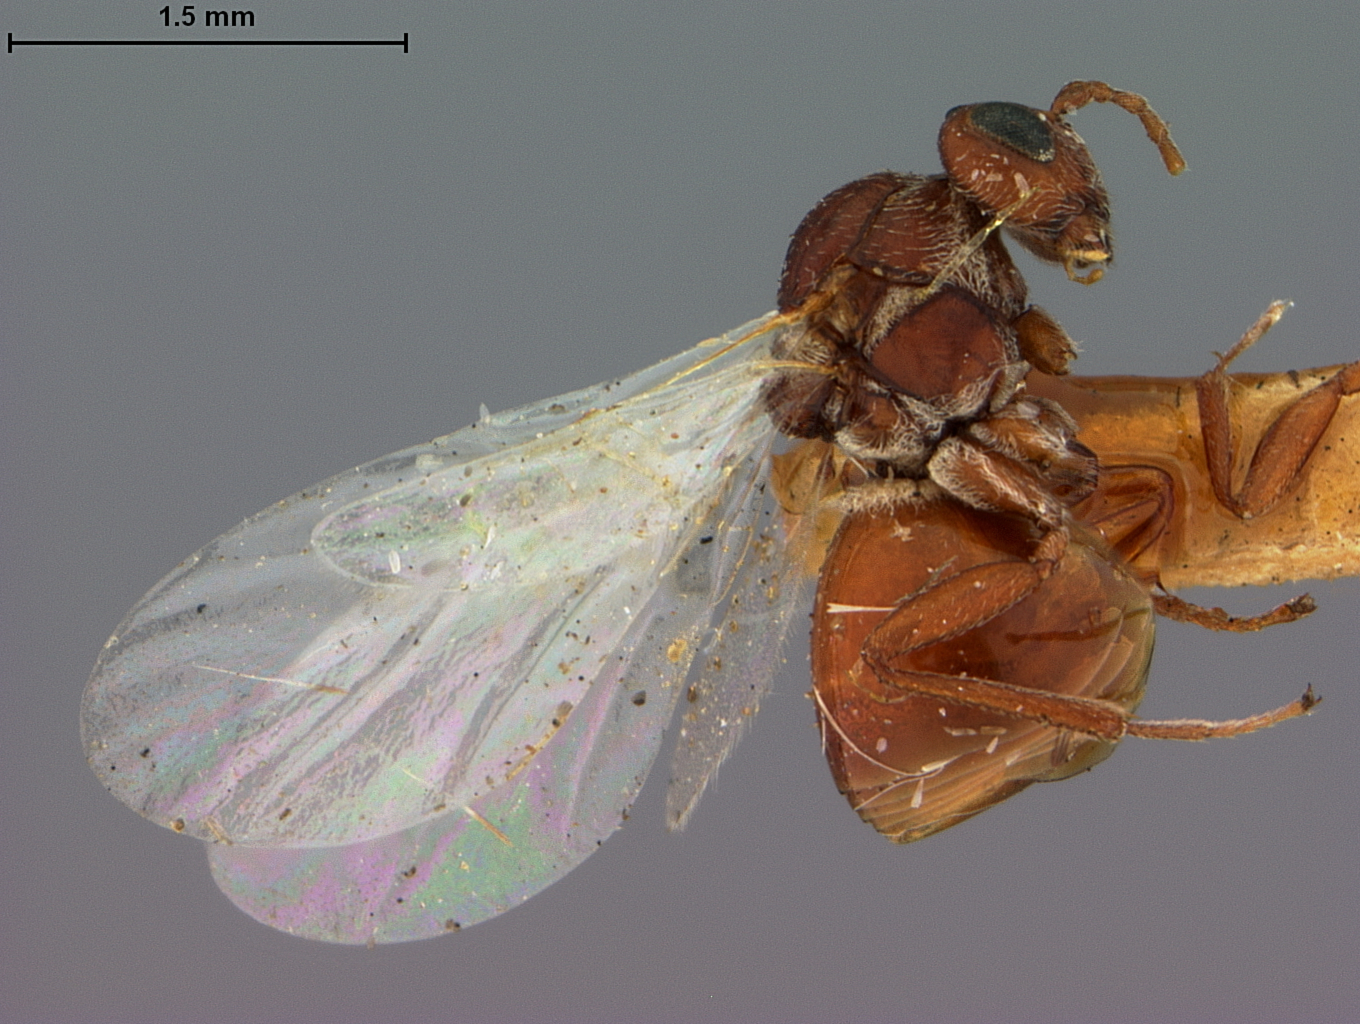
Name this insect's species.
Andricus cryptus
